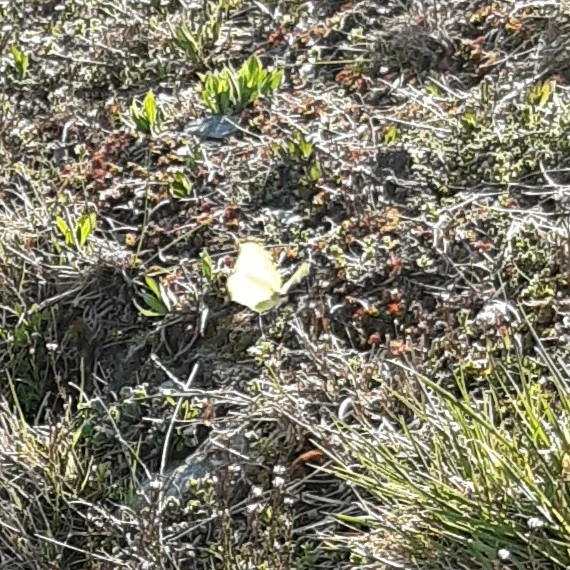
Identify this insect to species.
Gonepteryx rhamni
